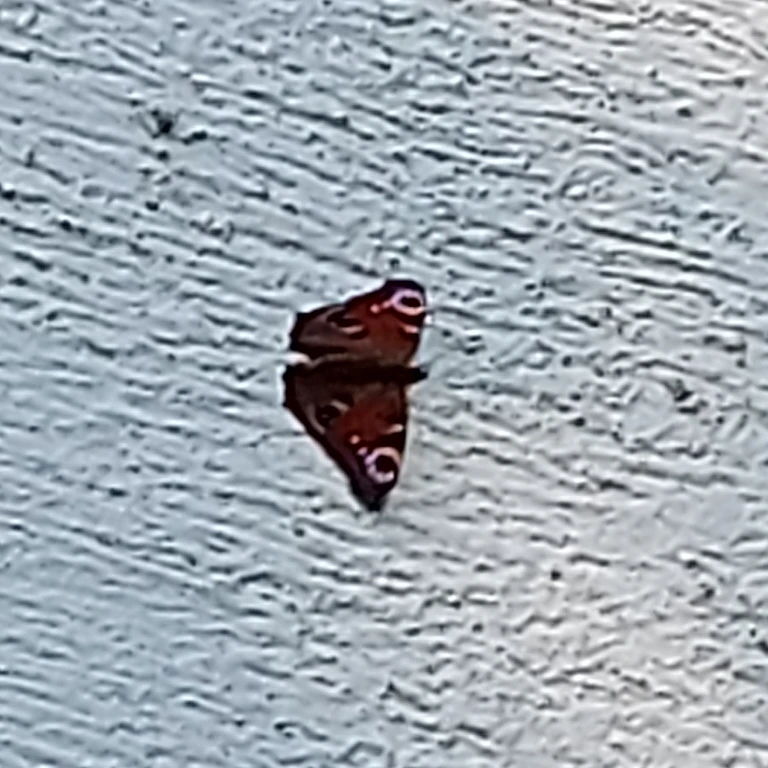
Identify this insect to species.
Aglais io
